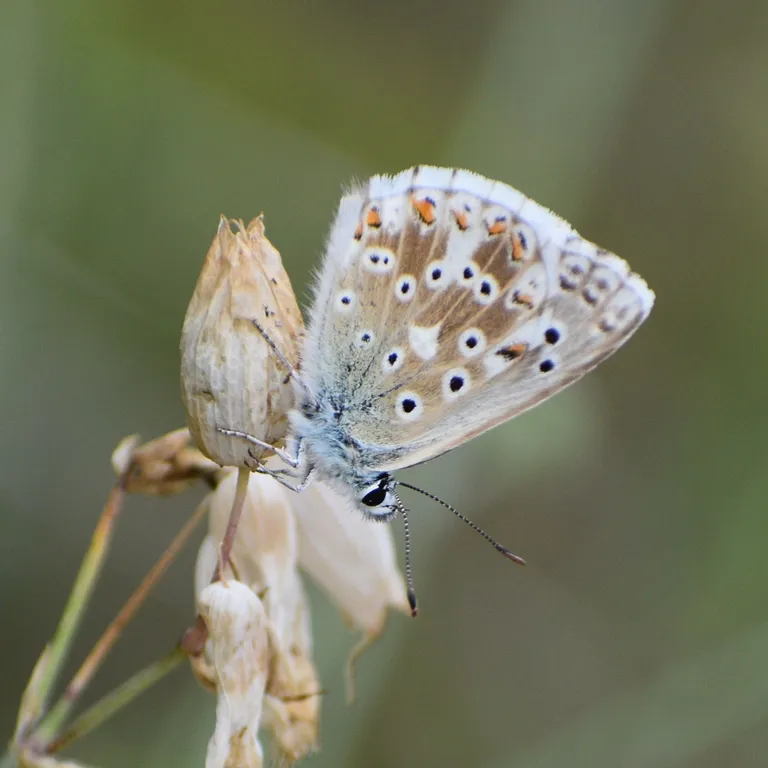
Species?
Lysandra coridon
